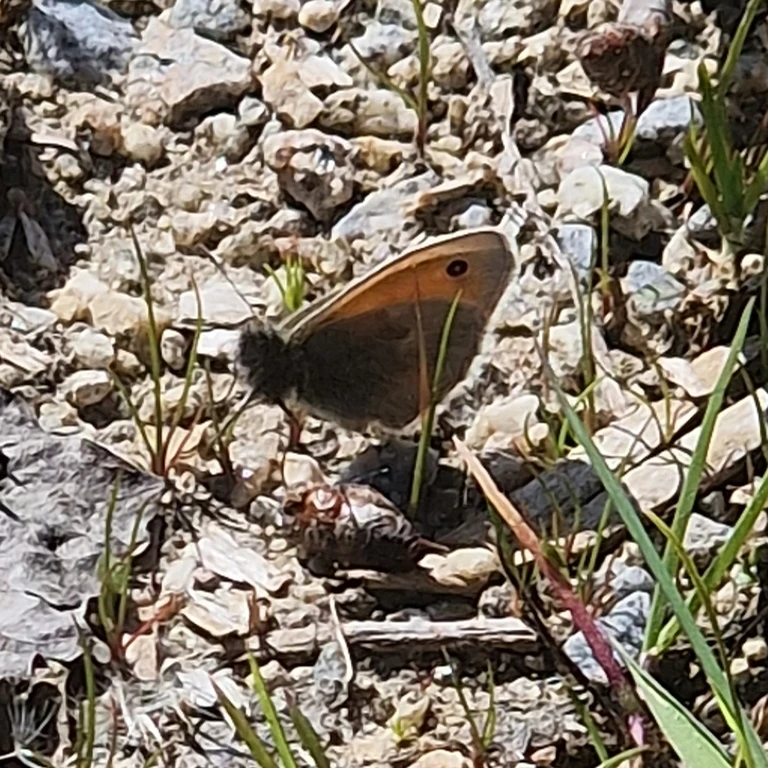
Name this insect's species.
Coenonympha pamphilus
